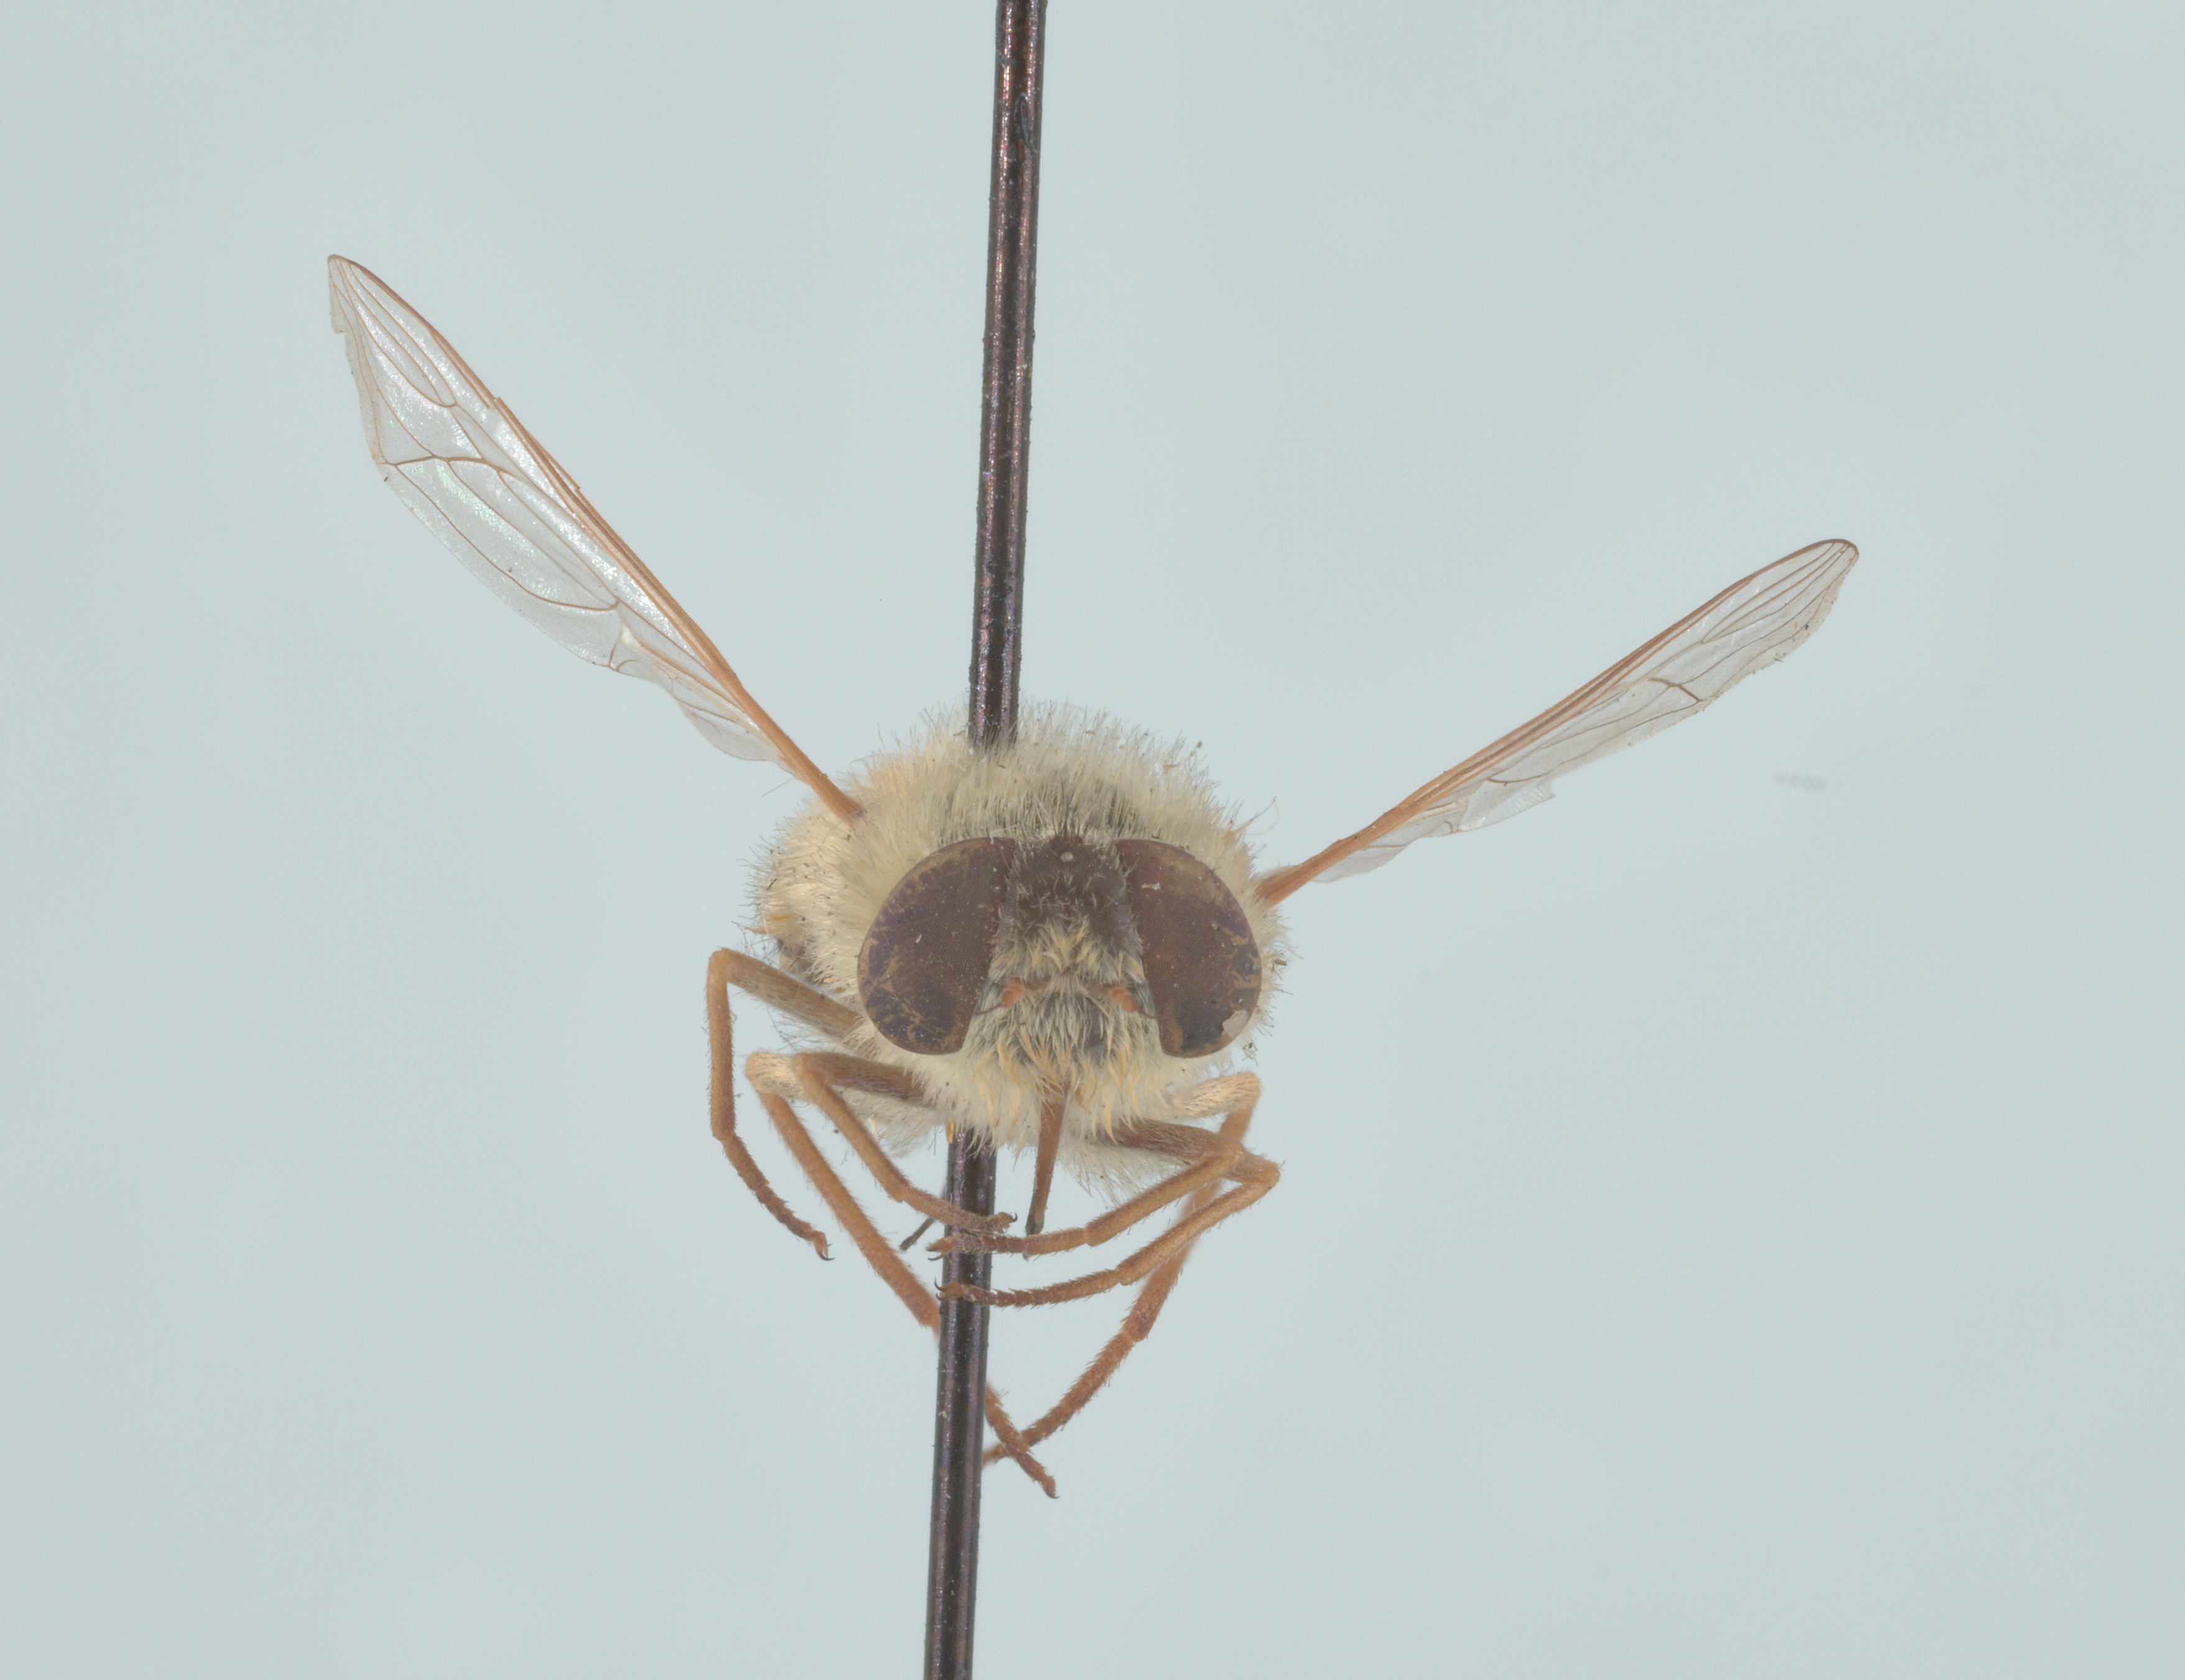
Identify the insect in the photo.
Neorhynchocephalus sackenii
